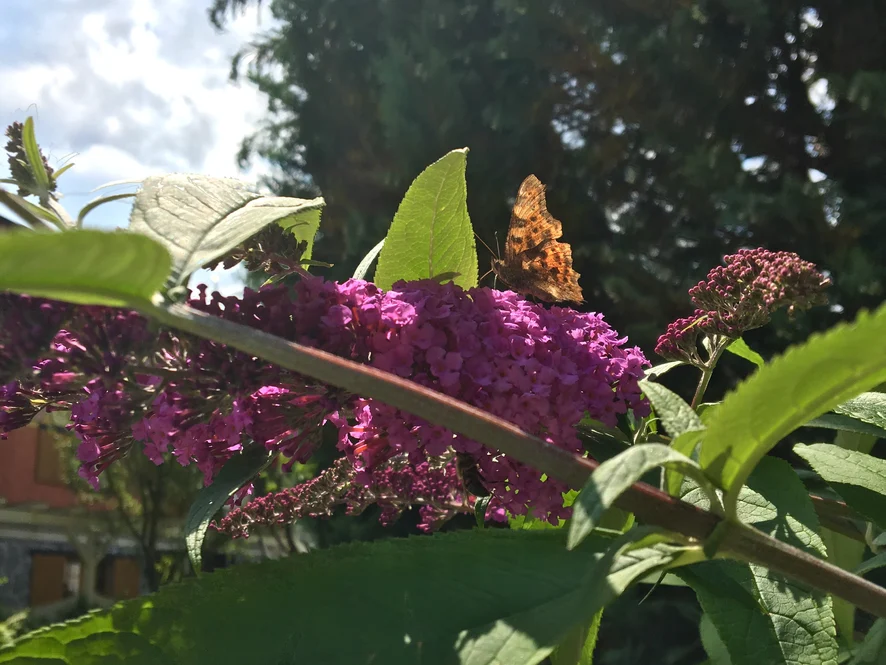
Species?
Polygonia c-album
